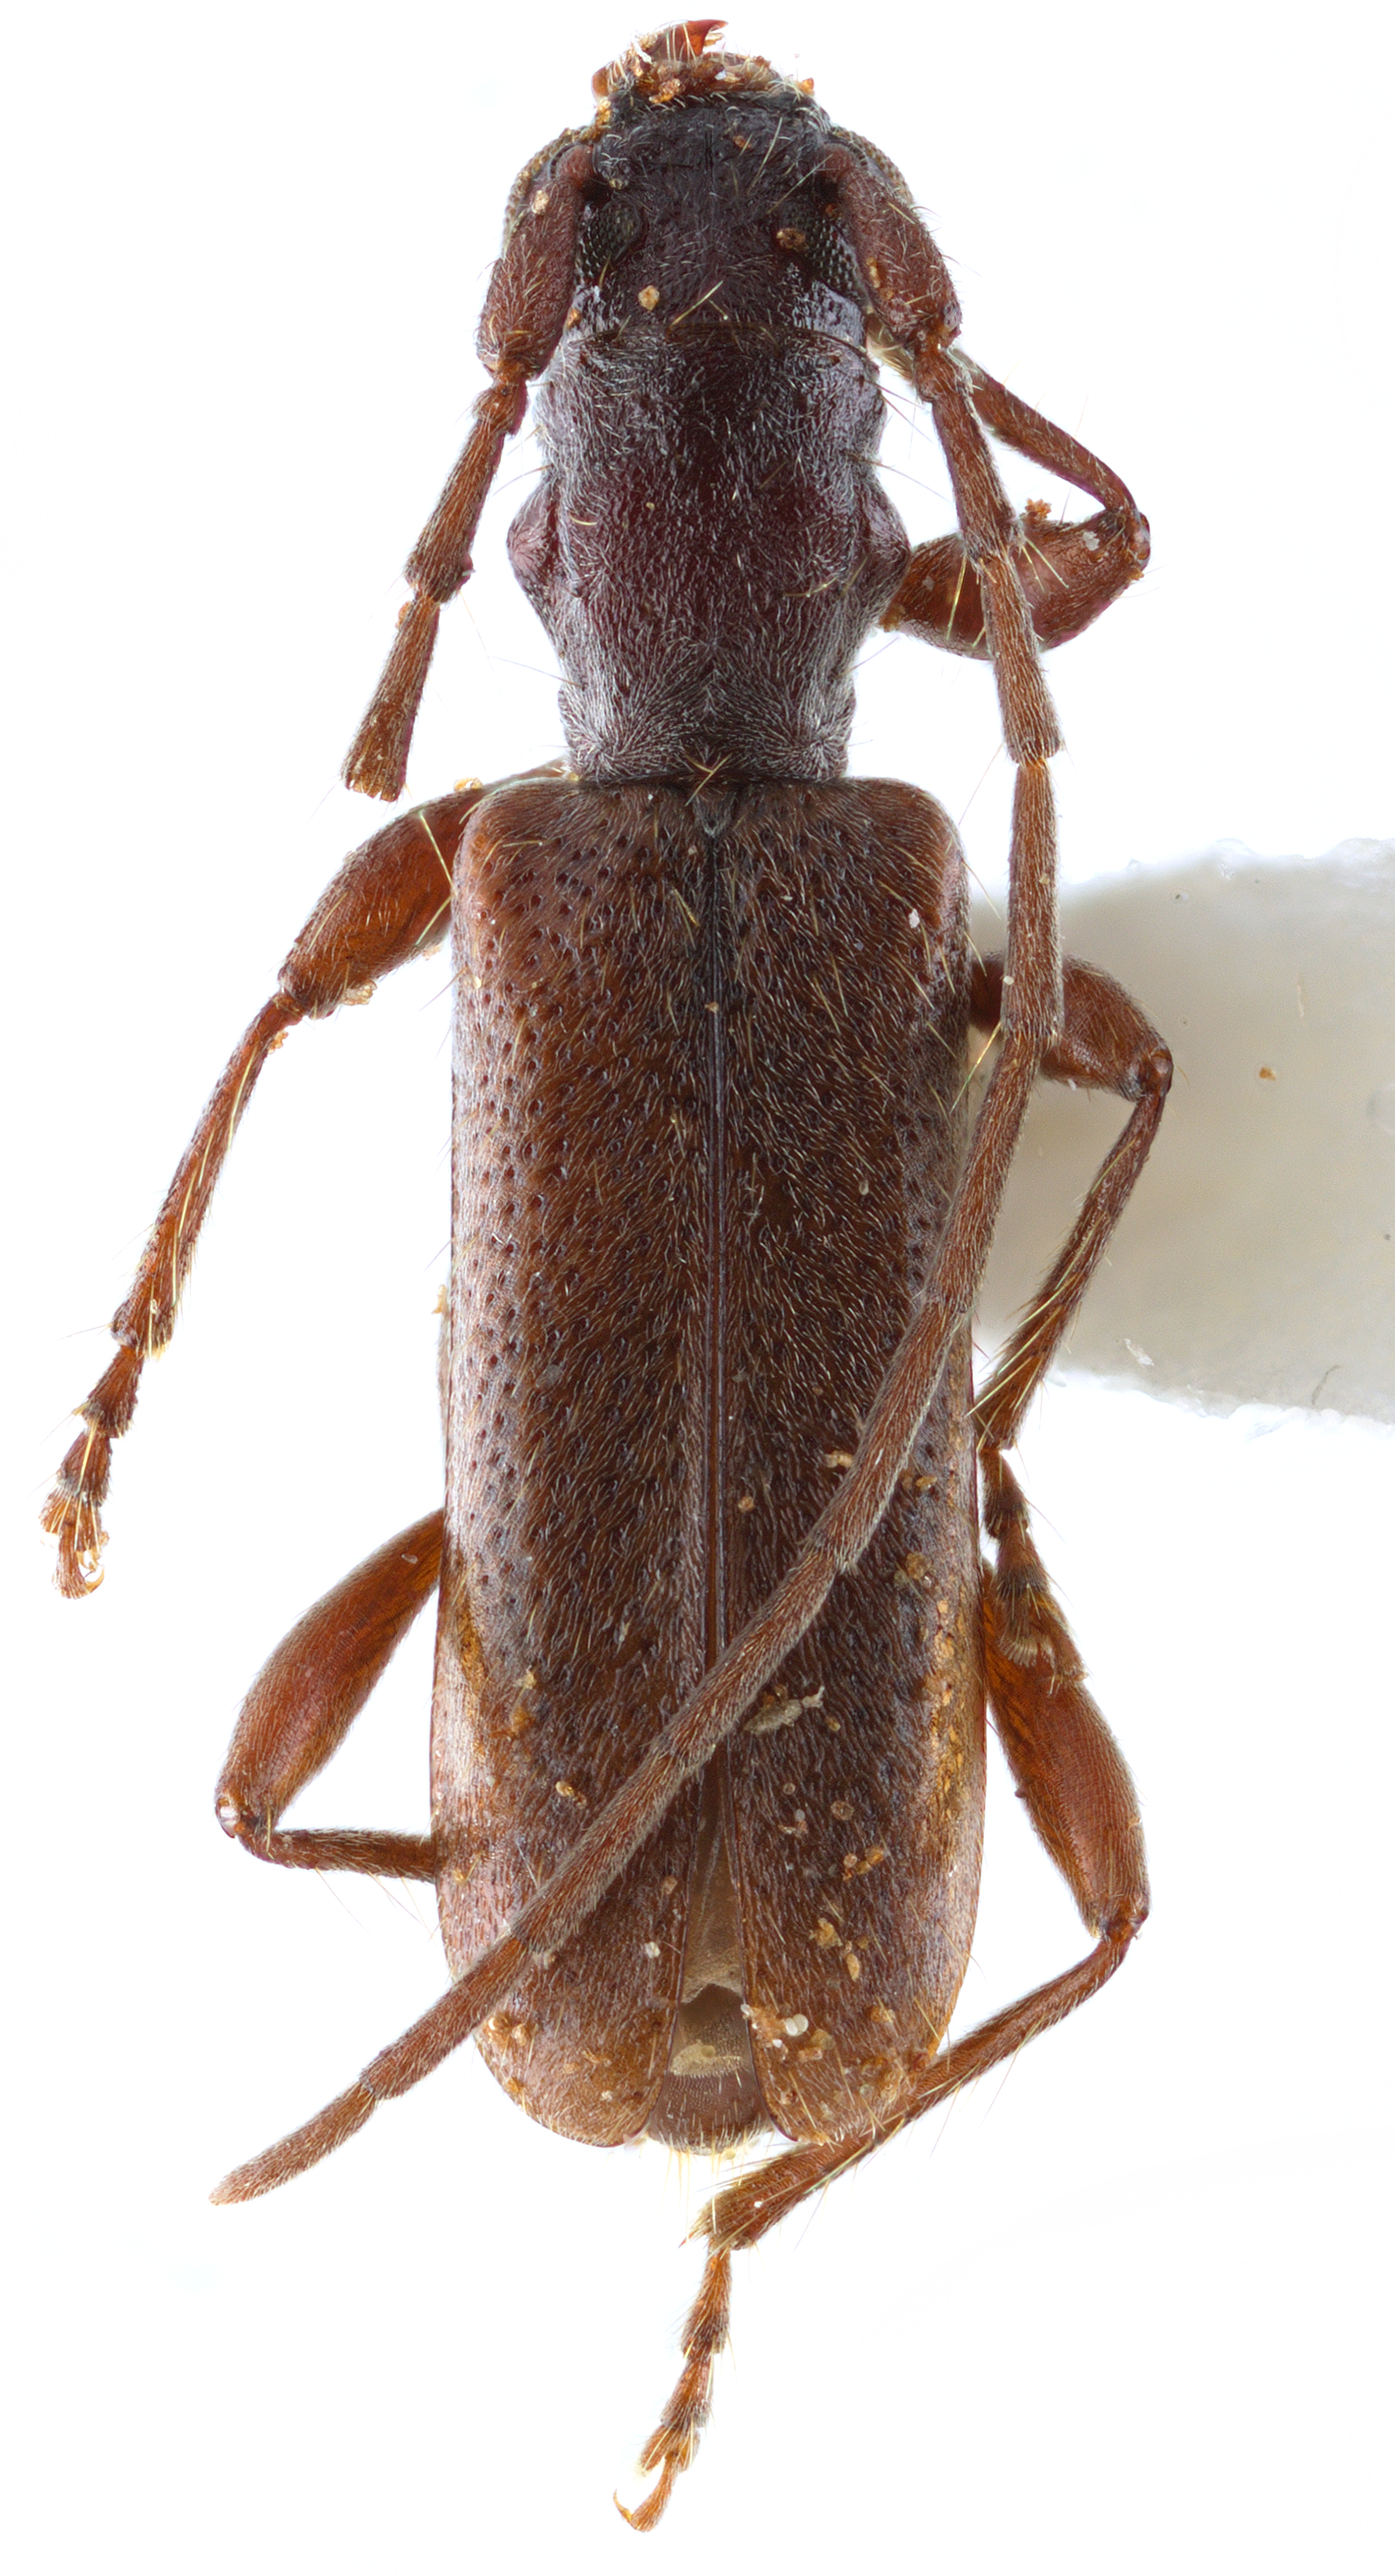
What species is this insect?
Stenhomalus takaosanus
